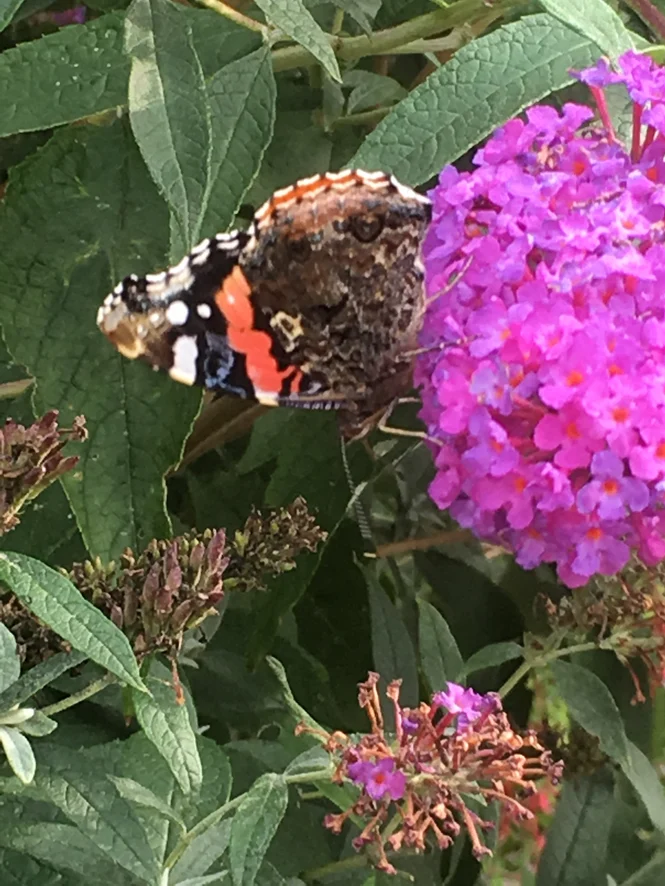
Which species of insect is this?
Vanessa atalanta
